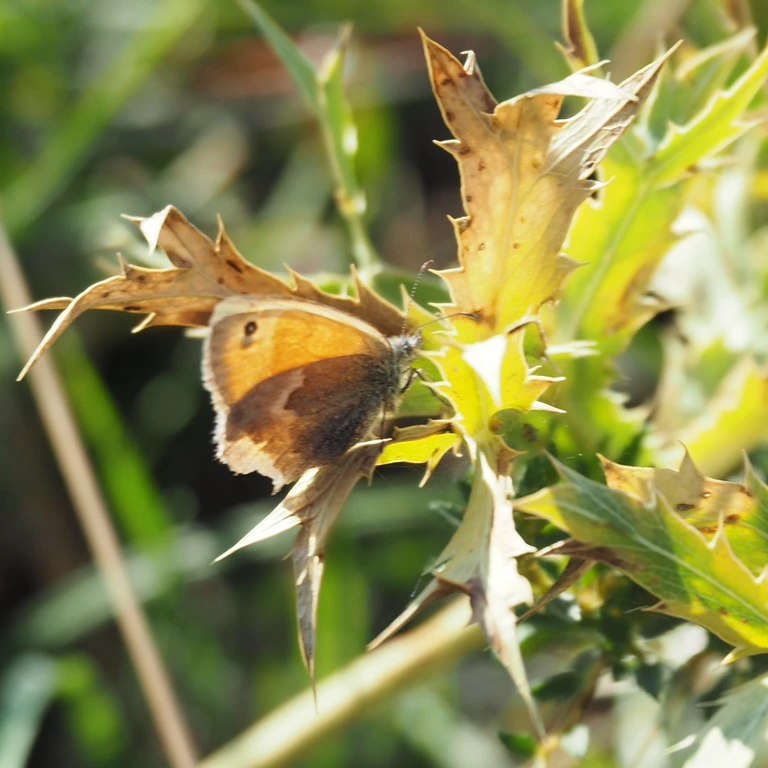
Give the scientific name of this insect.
Coenonympha pamphilus
